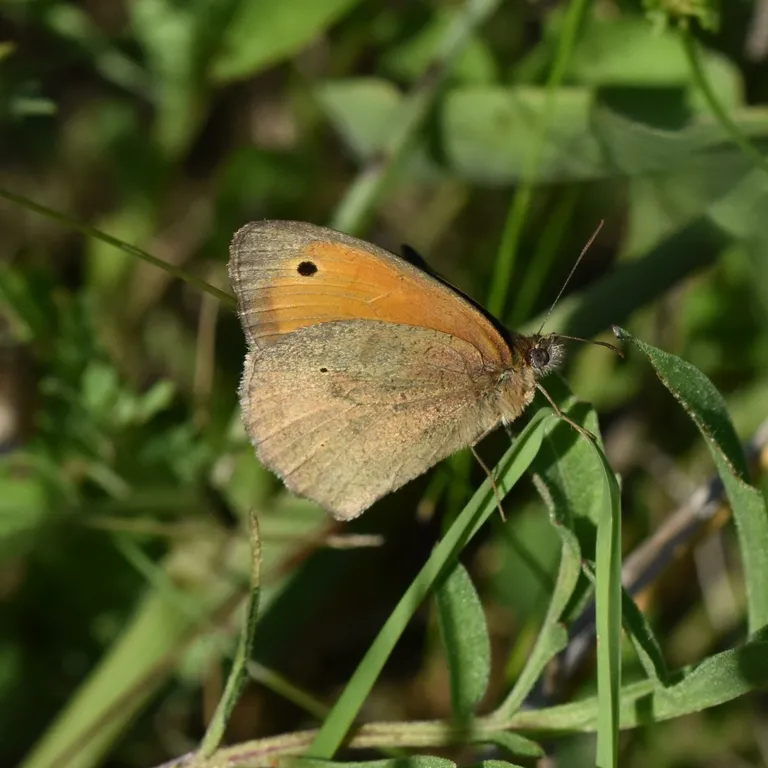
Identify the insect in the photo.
Maniola jurtina
